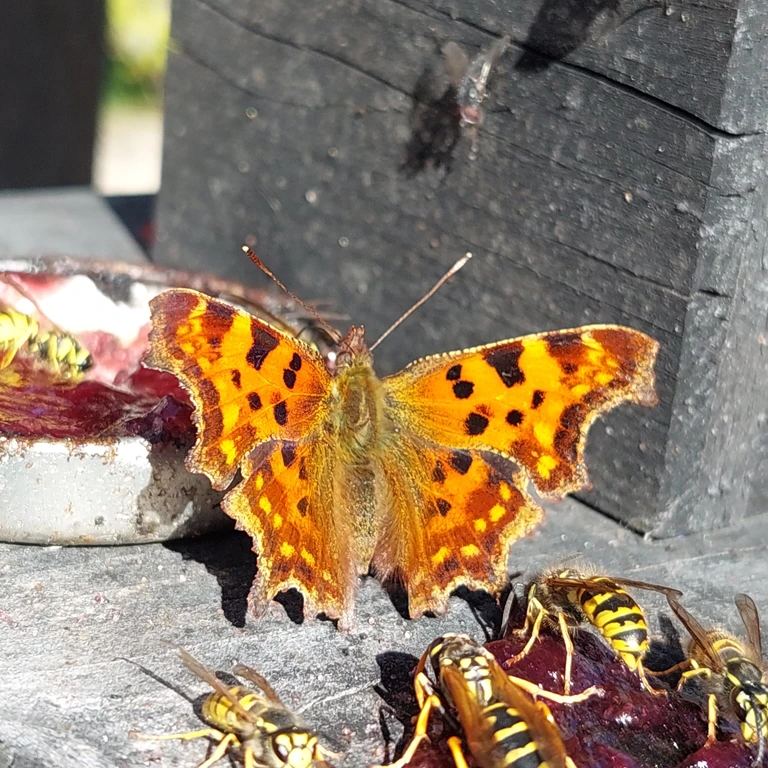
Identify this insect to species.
Polygonia c-album
